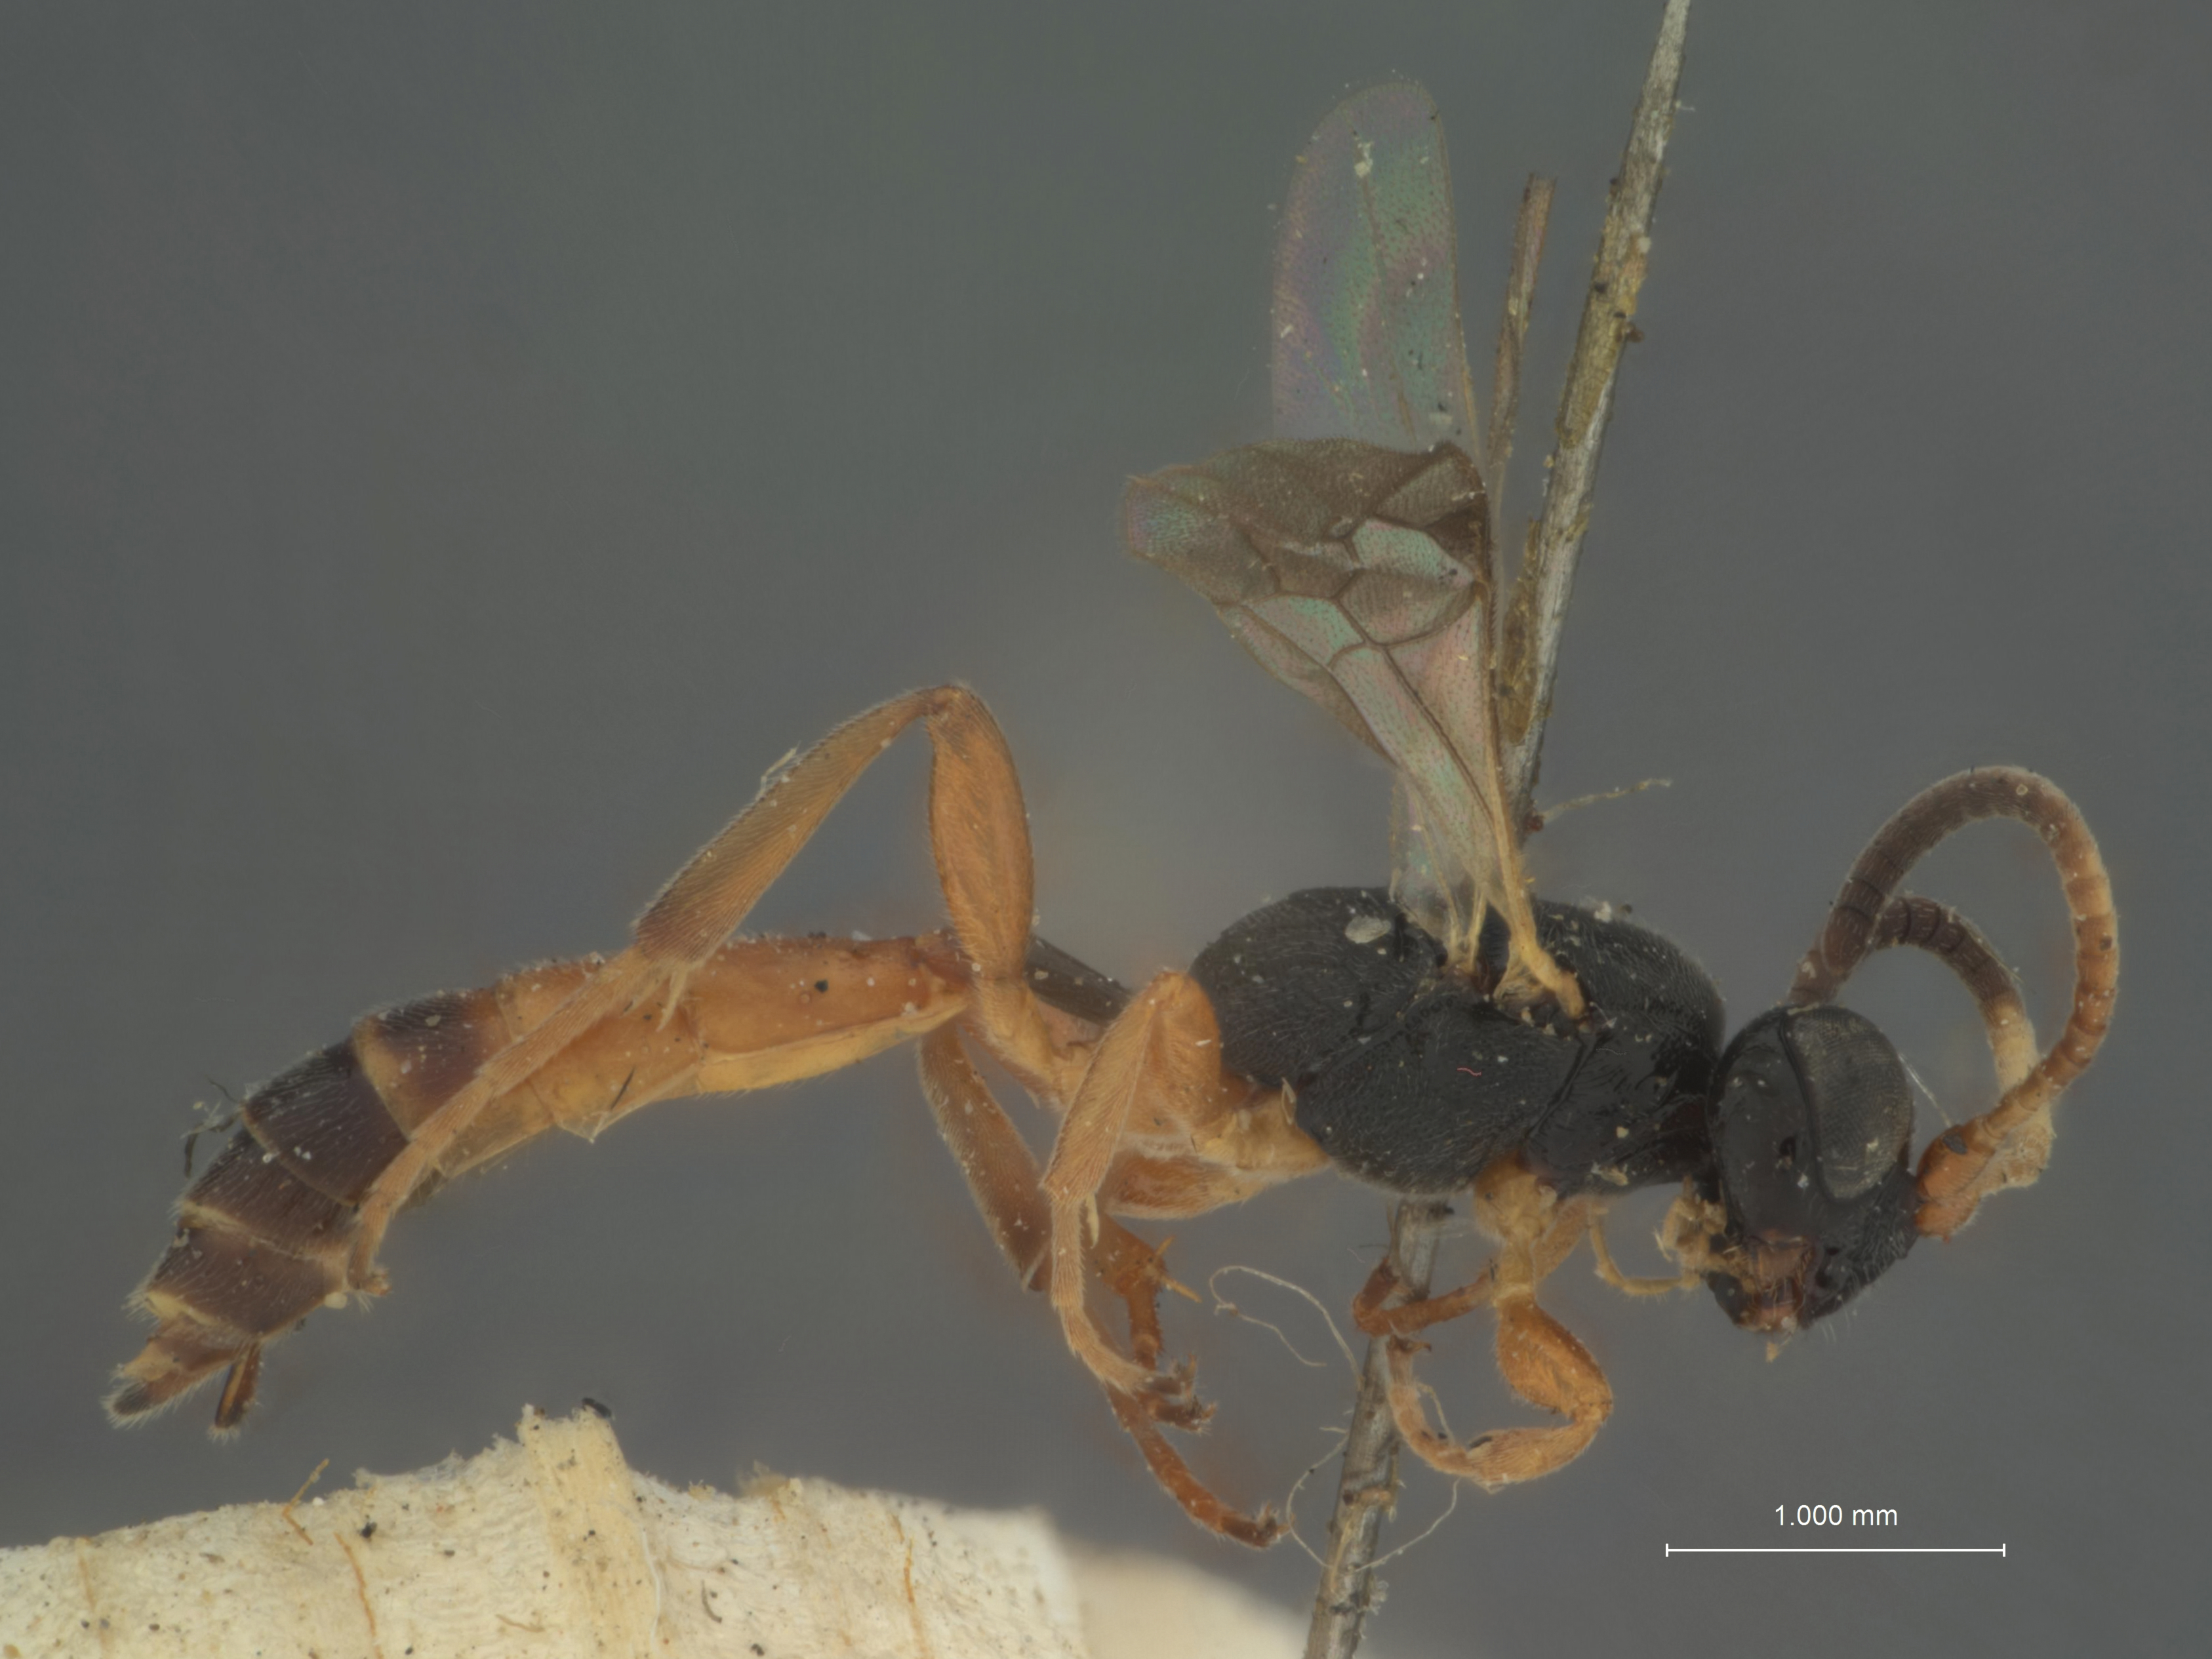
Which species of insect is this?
Phaeogenes japonicus
